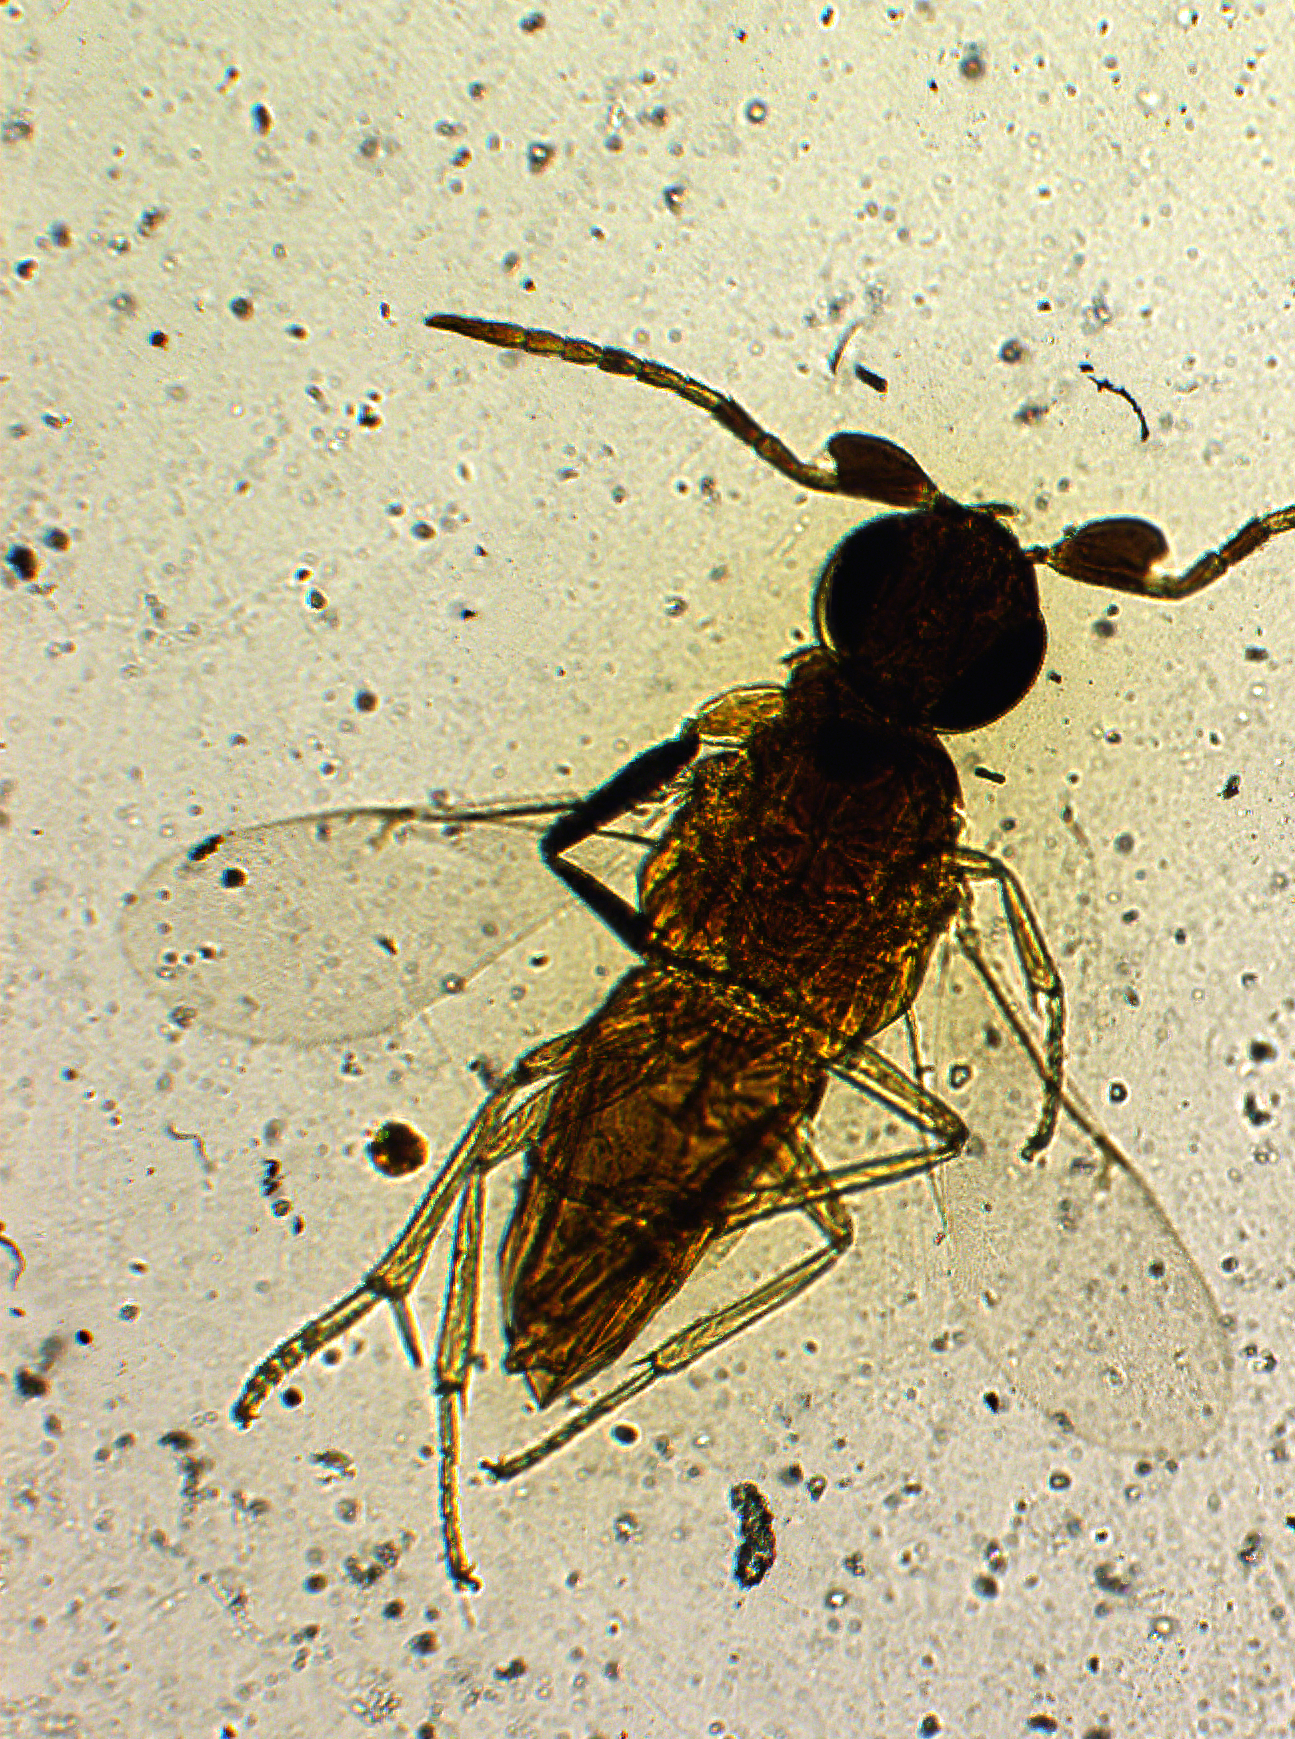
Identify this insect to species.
Anagyrus similis
